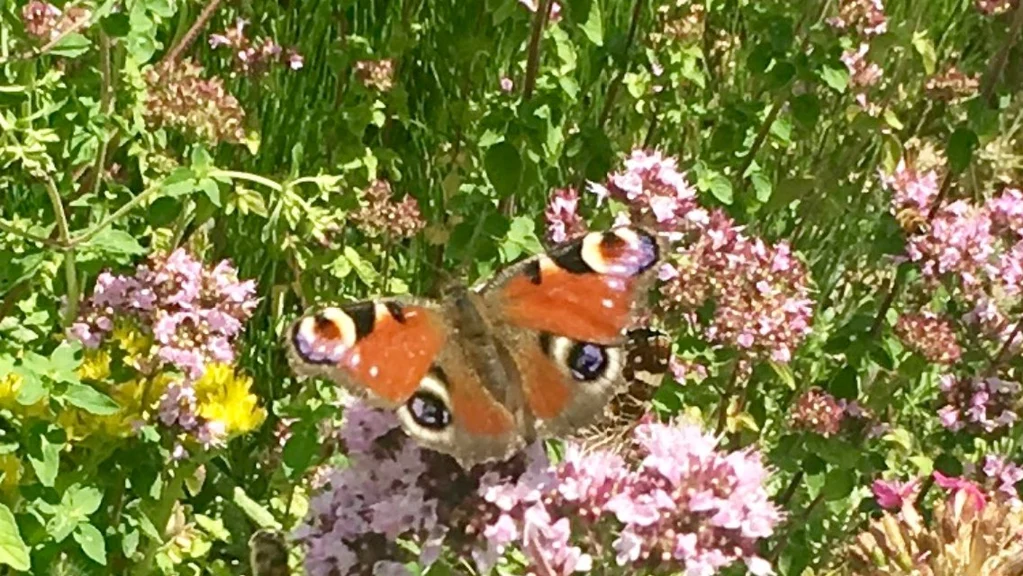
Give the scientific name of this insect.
Aglais io
